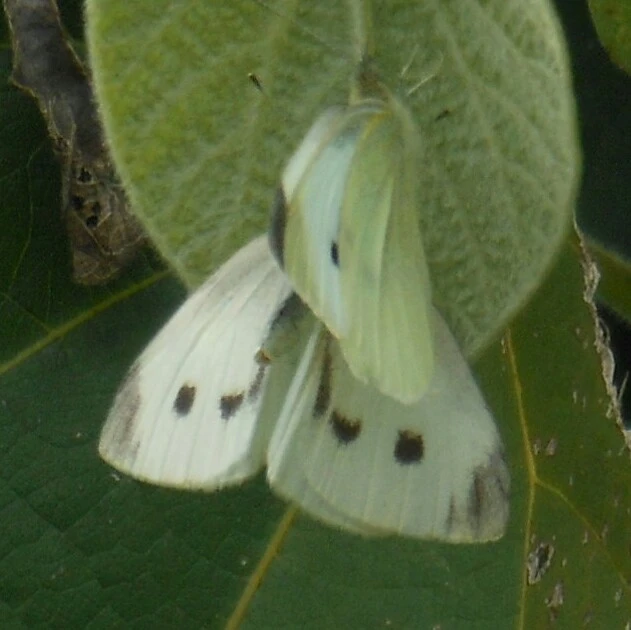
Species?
Pieris rapae
